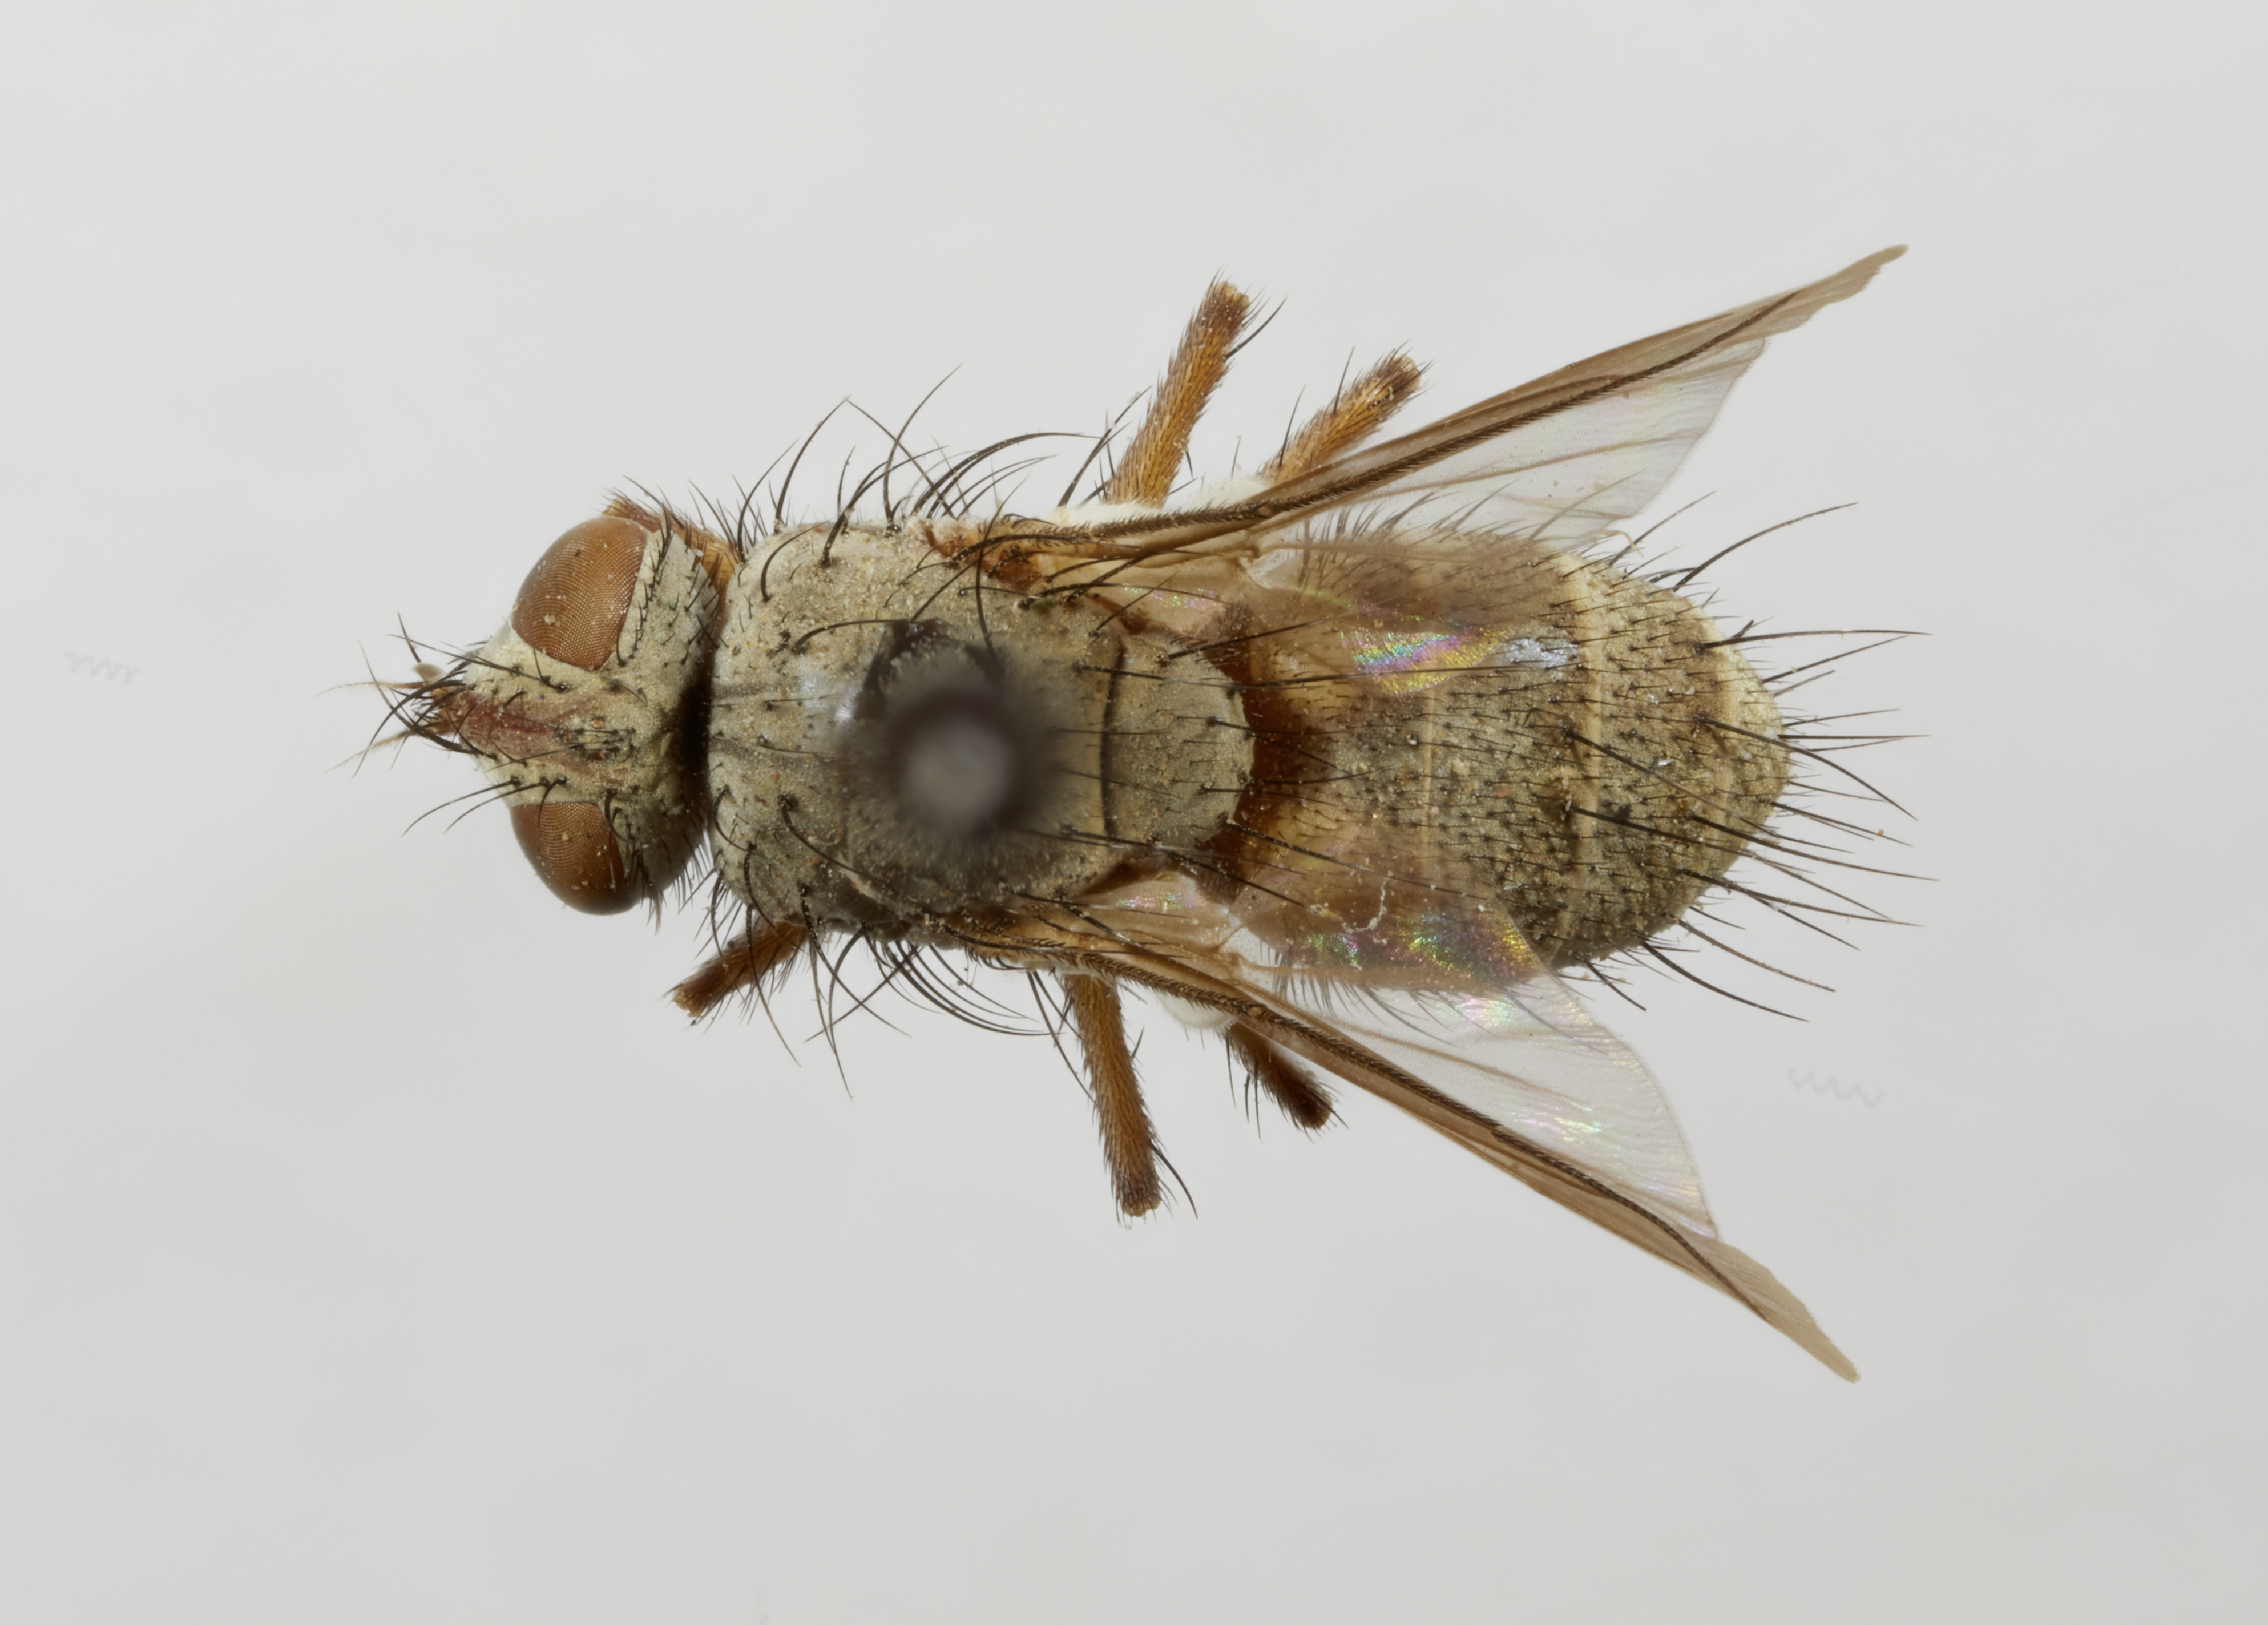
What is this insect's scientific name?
Aglummyia percinerea
